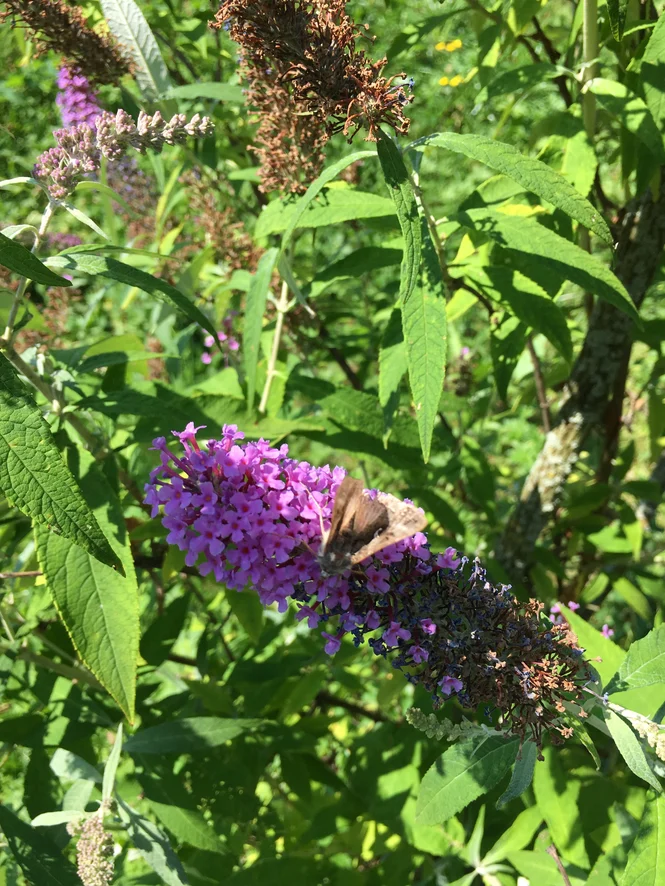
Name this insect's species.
Autographa gamma
